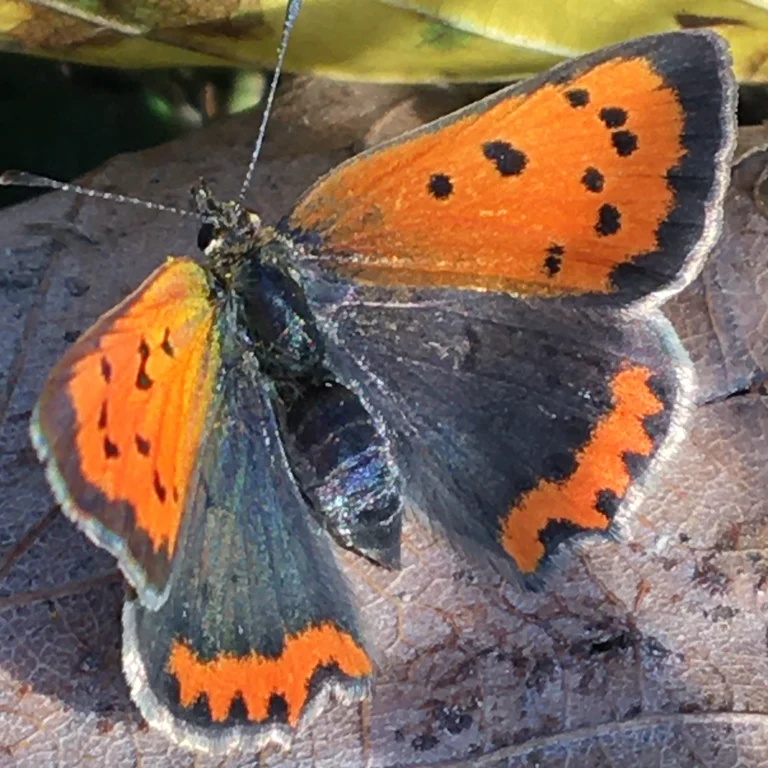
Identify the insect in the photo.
Lycaena phlaeas
